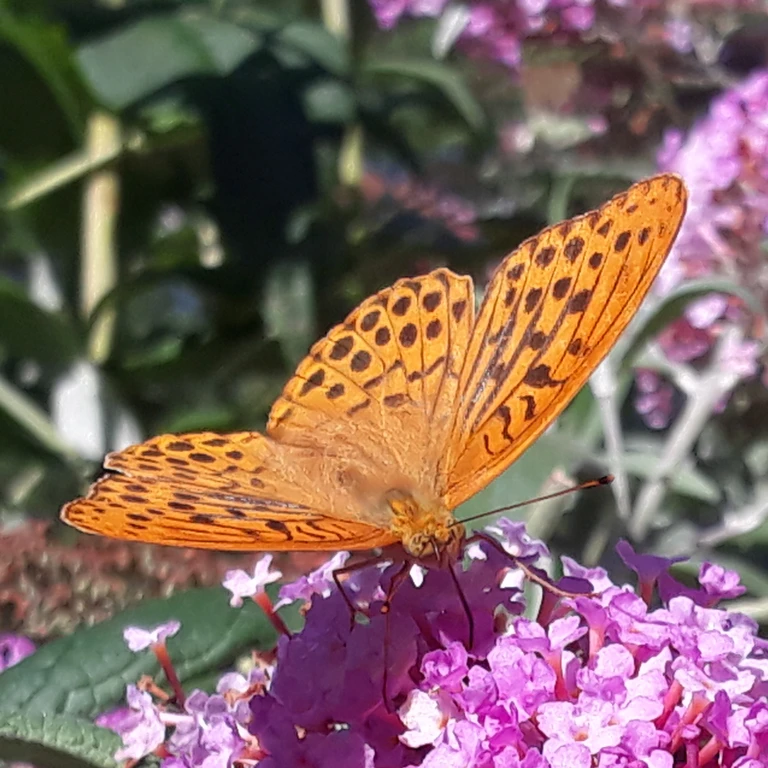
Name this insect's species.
Argynnis paphia
